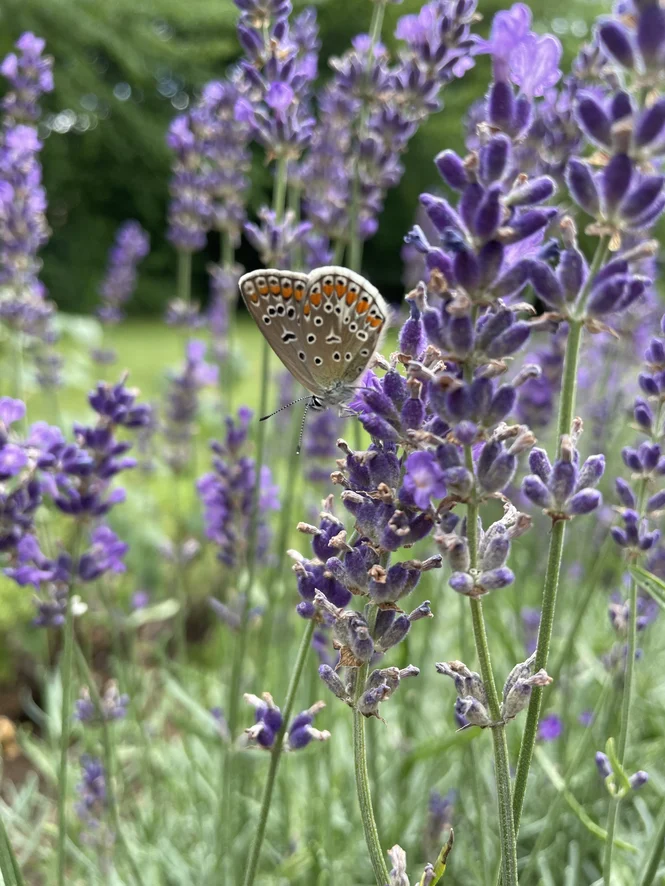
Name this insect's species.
Polyommatus icarus
